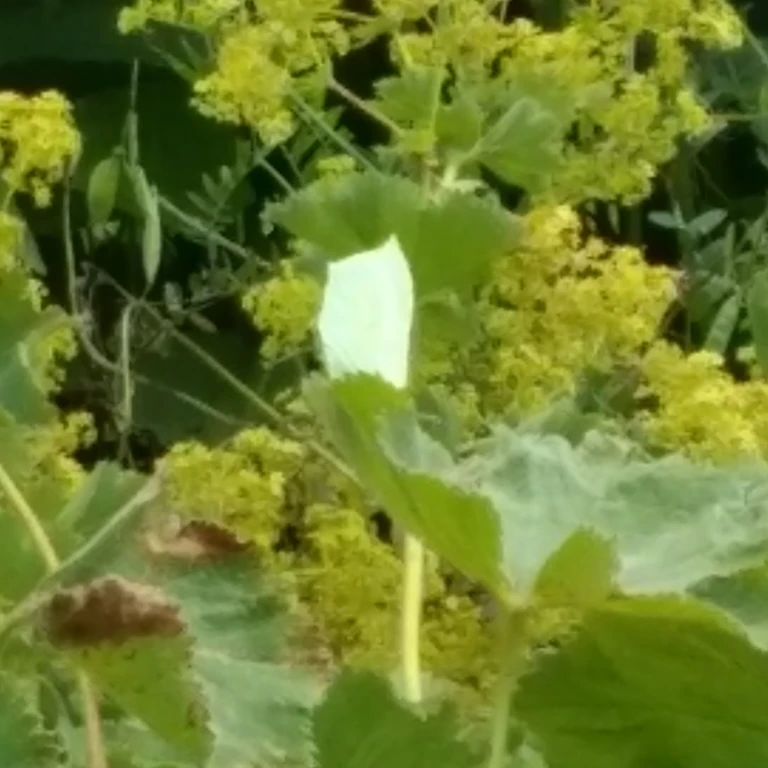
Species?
Gonepteryx rhamni
